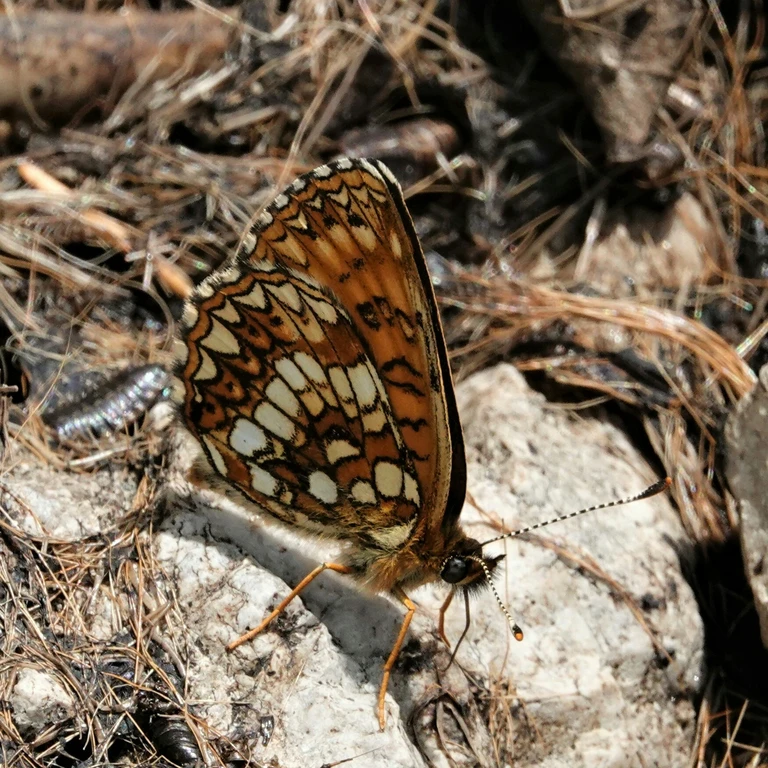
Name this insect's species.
Melitaea diamina
